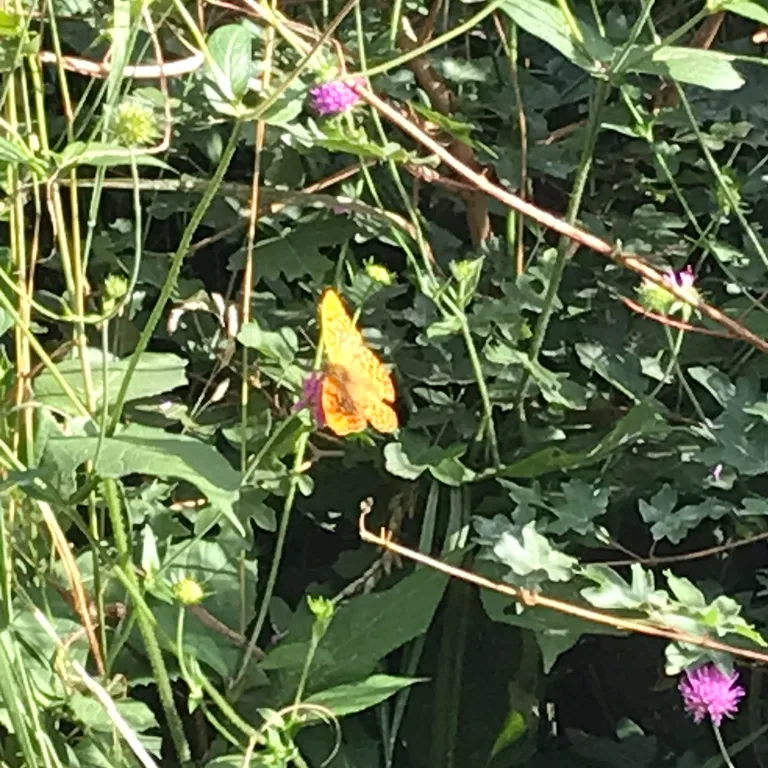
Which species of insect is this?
Argynnis paphia
